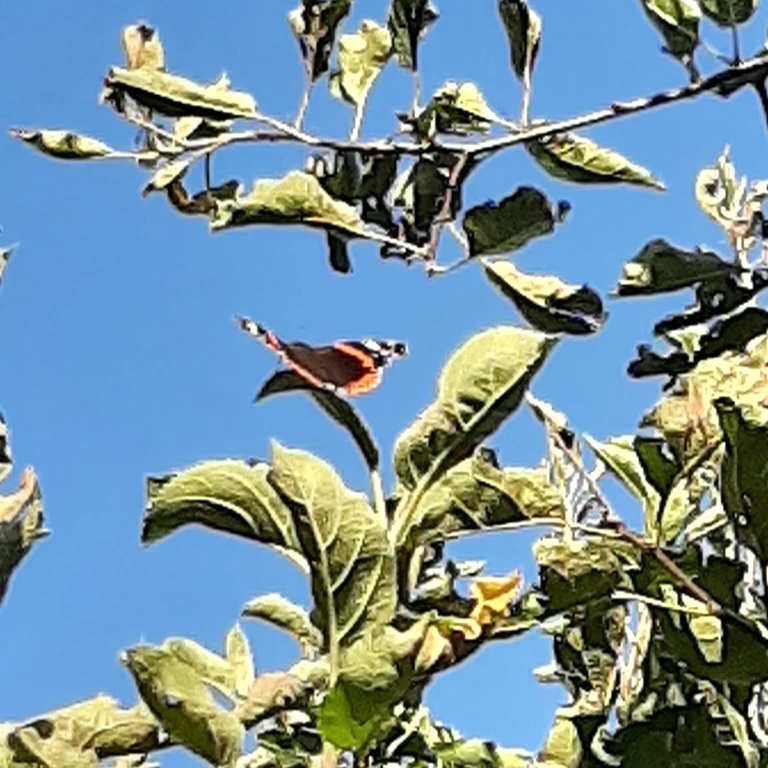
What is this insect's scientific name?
Vanessa atalanta
